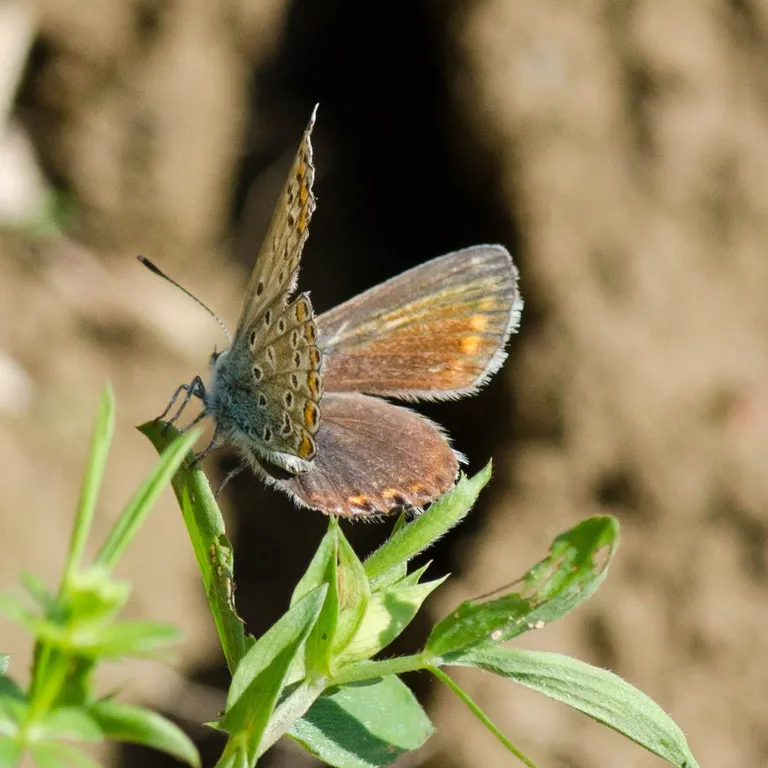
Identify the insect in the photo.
Polyommatus icarus
